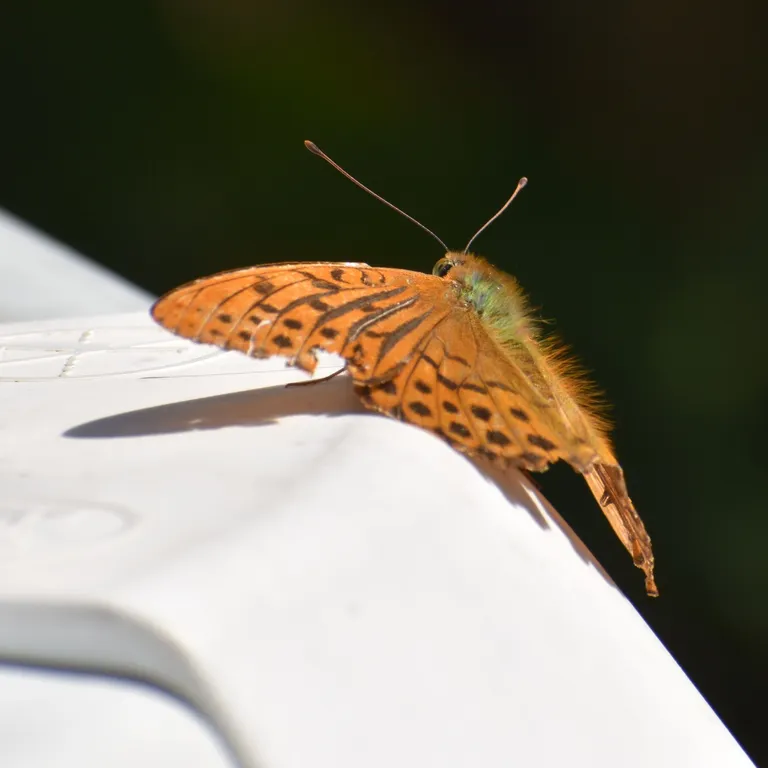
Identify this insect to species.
Argynnis paphia
